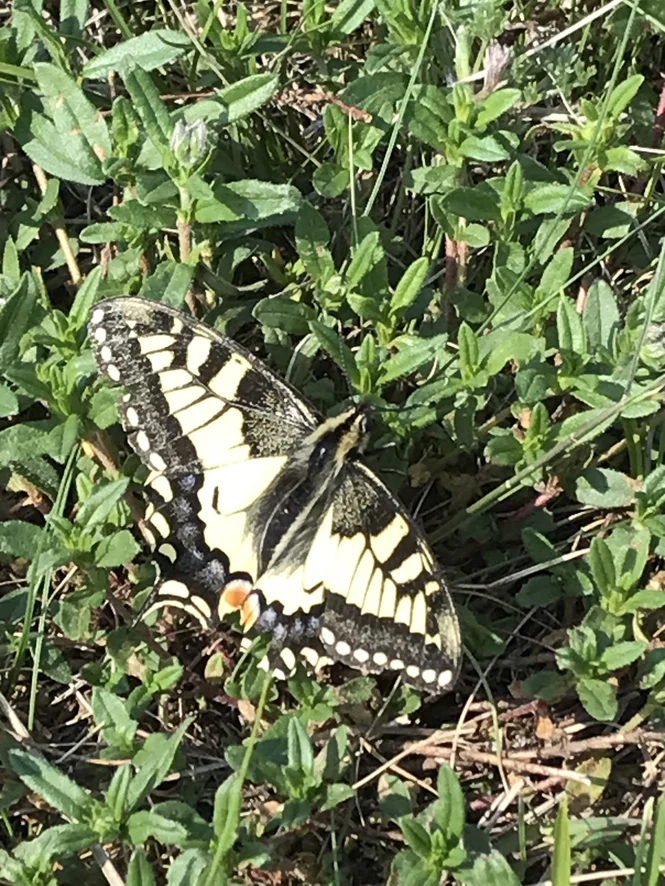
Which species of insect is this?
Papilio machaon
